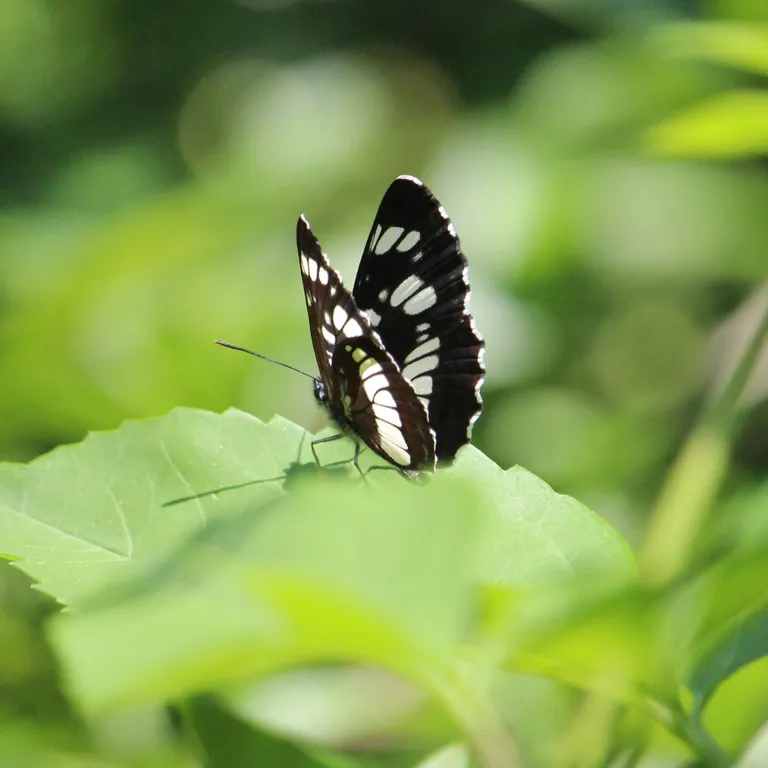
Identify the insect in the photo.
Neptis rivularis
